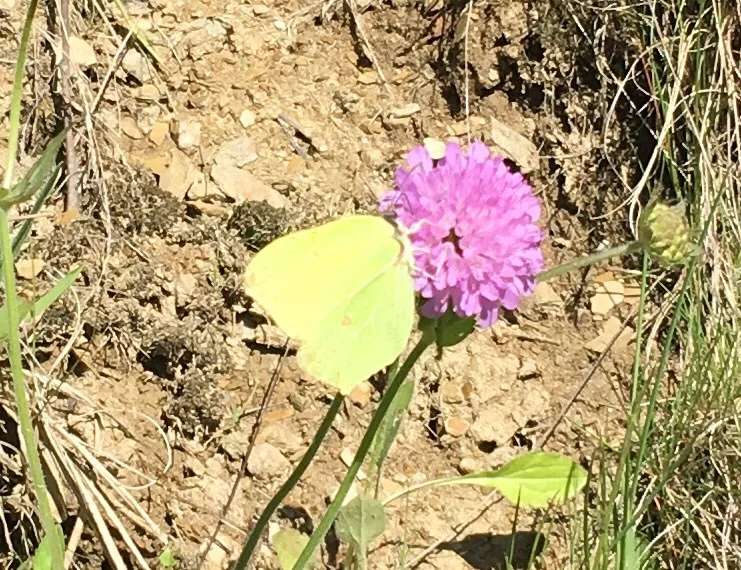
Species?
Gonepteryx rhamni
